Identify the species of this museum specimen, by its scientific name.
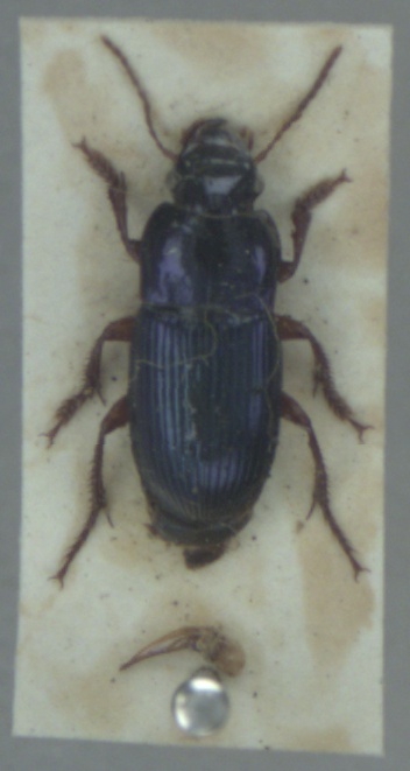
Harpalus rubripes
